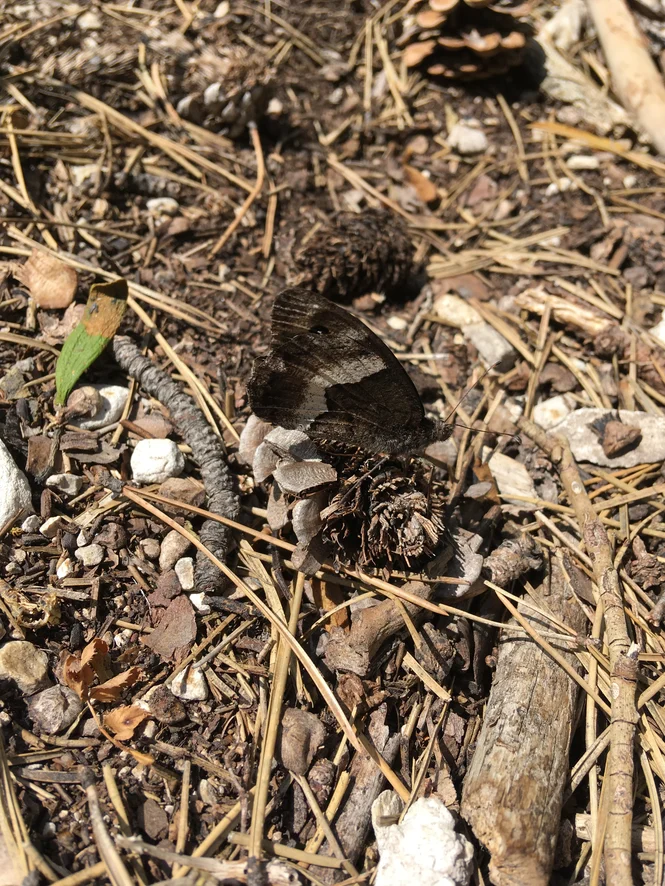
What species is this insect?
Hipparchia alcyone
